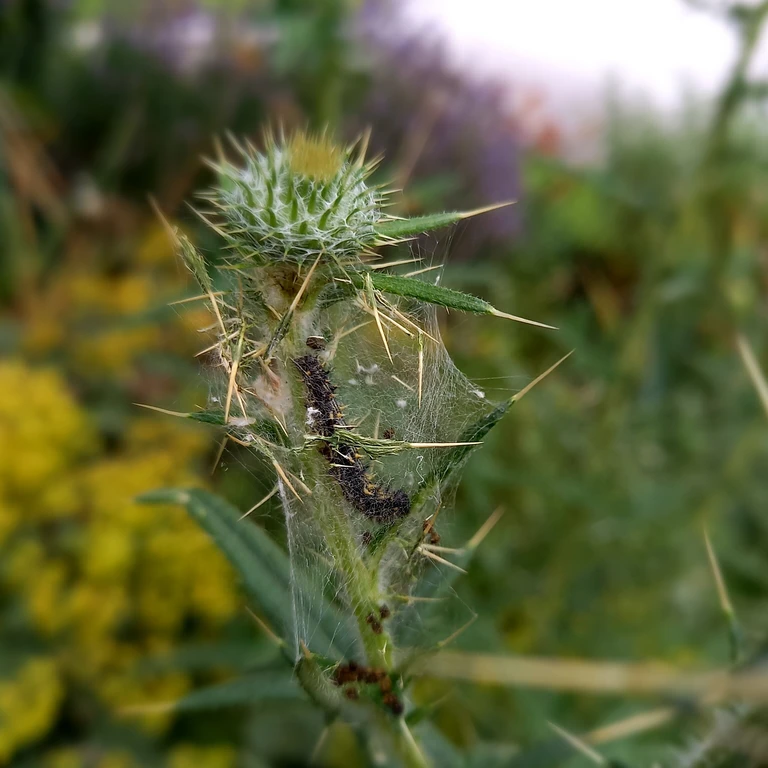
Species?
Vanessa cardui
